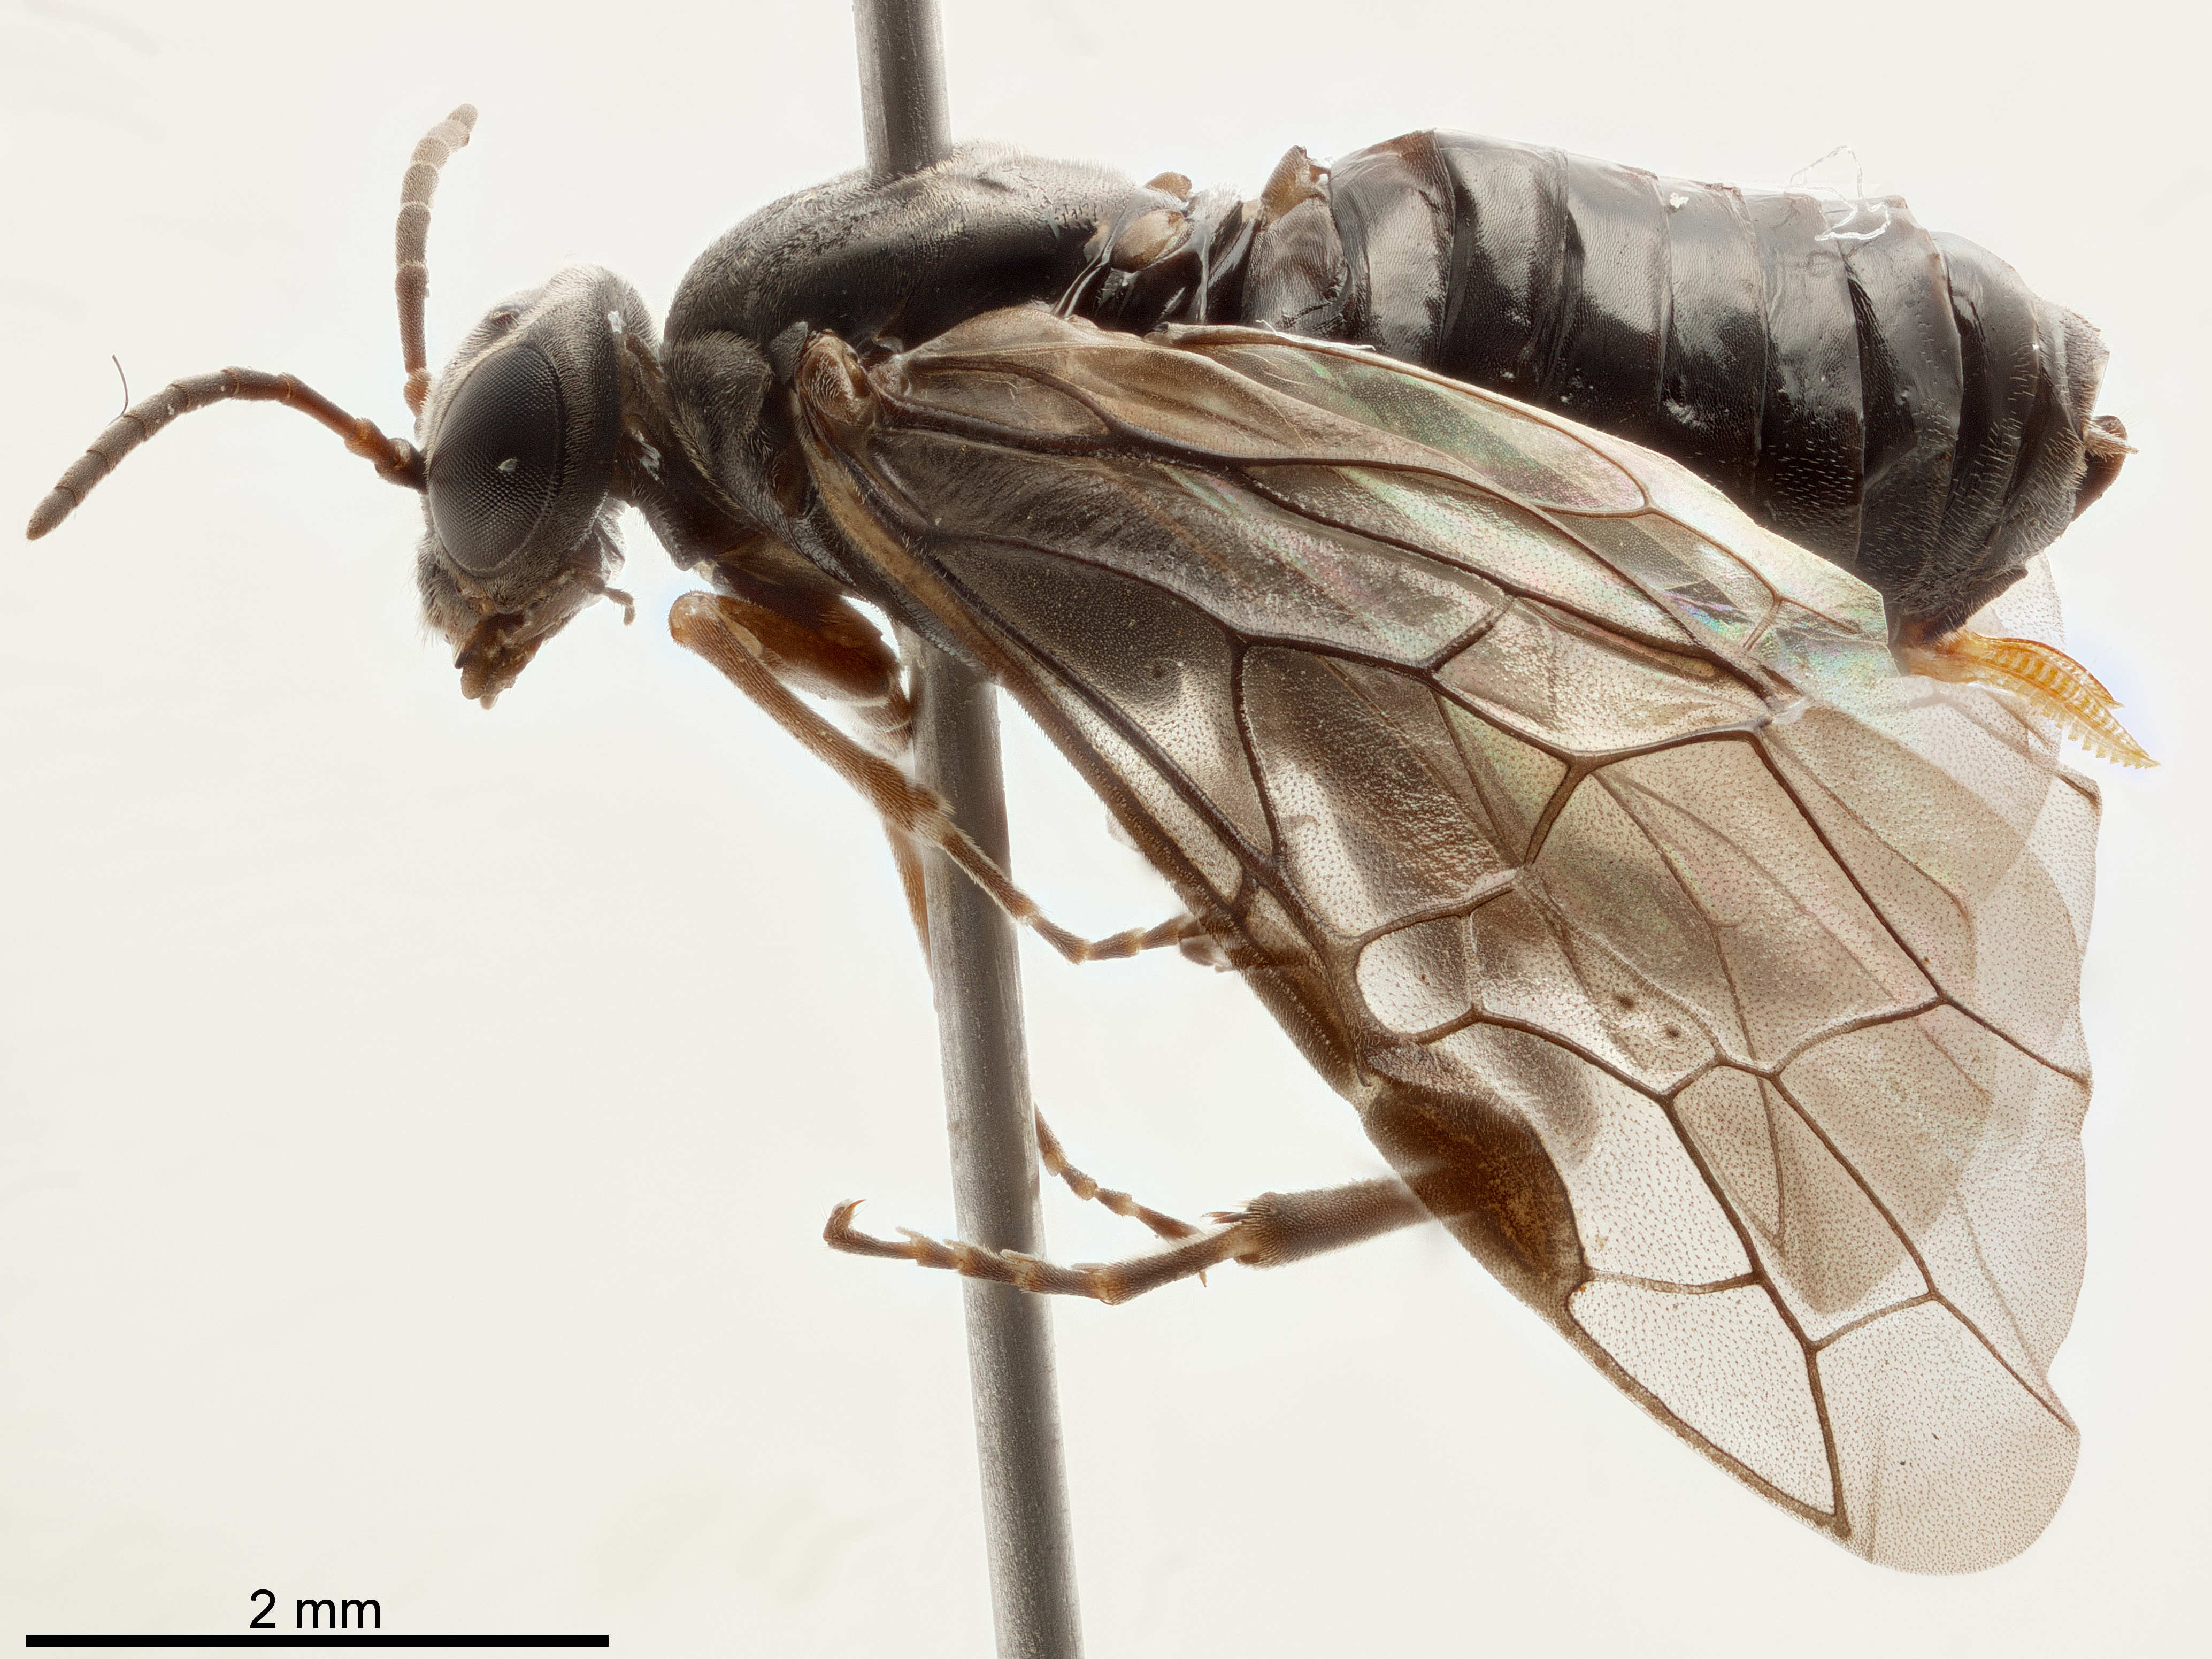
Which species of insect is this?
Monocellicampa pruni
